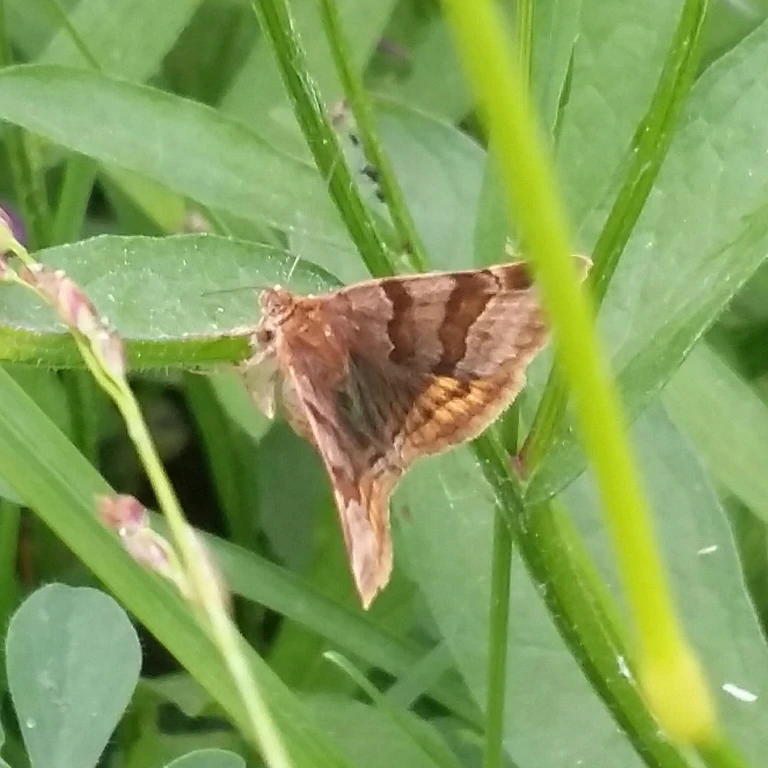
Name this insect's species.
Euclidia glyphica
